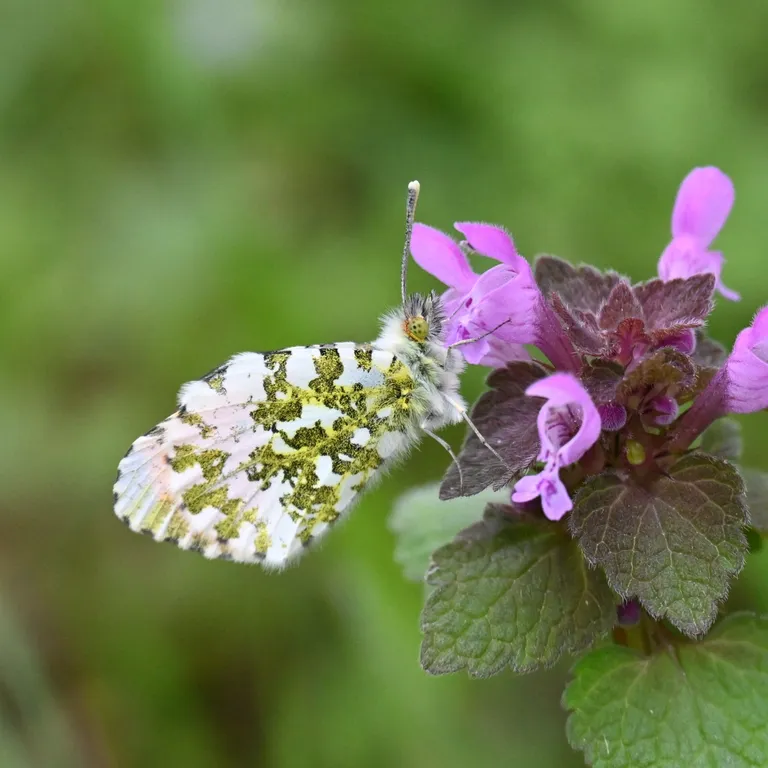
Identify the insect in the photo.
Anthocharis cardamines
